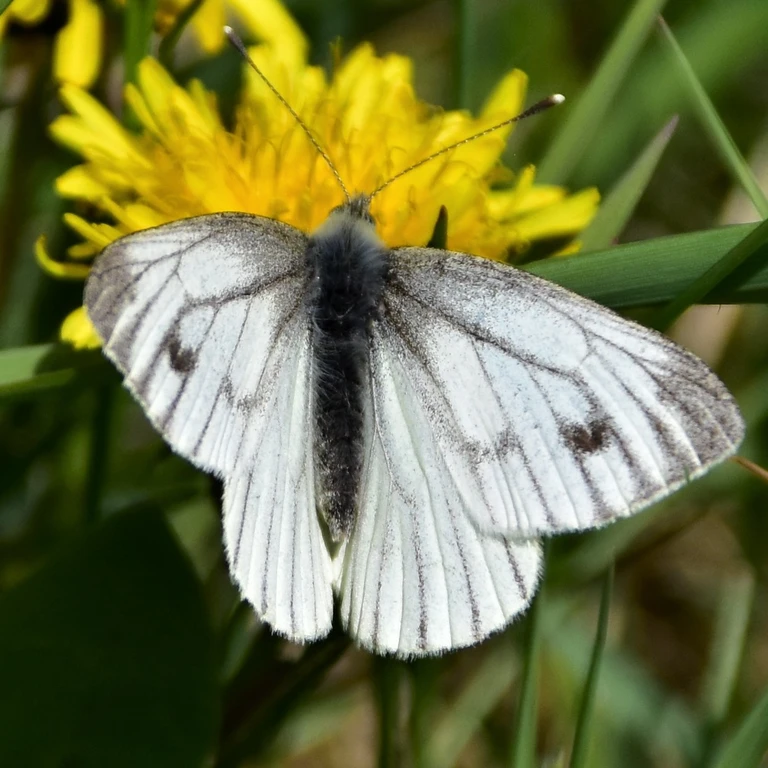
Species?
Pieris napi
